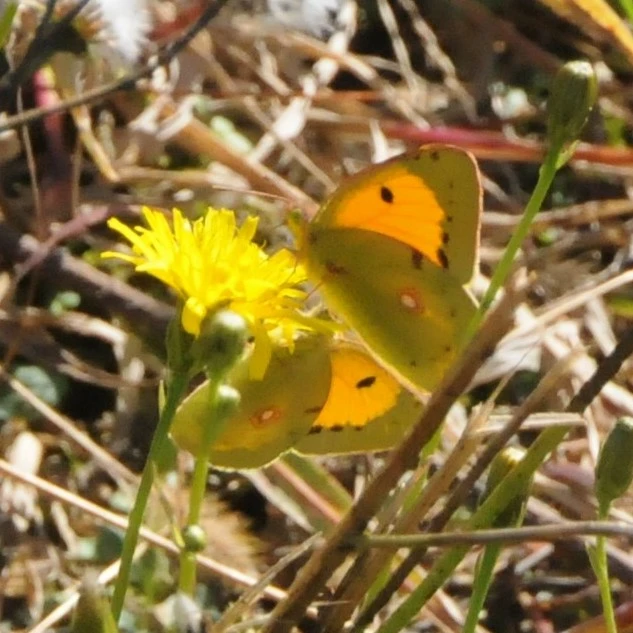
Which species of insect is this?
Colias croceus
